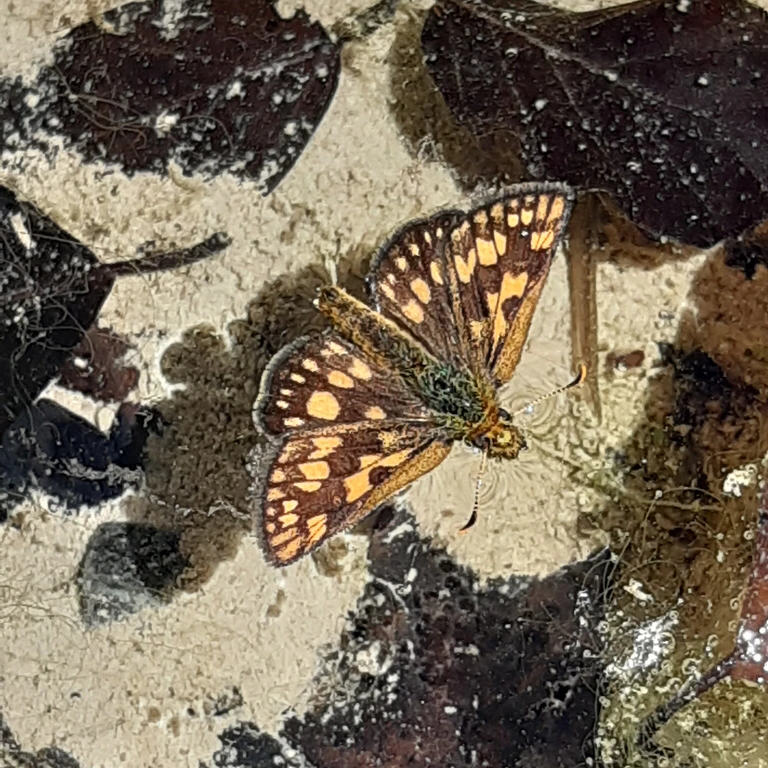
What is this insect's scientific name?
Carterocephalus palaemon
